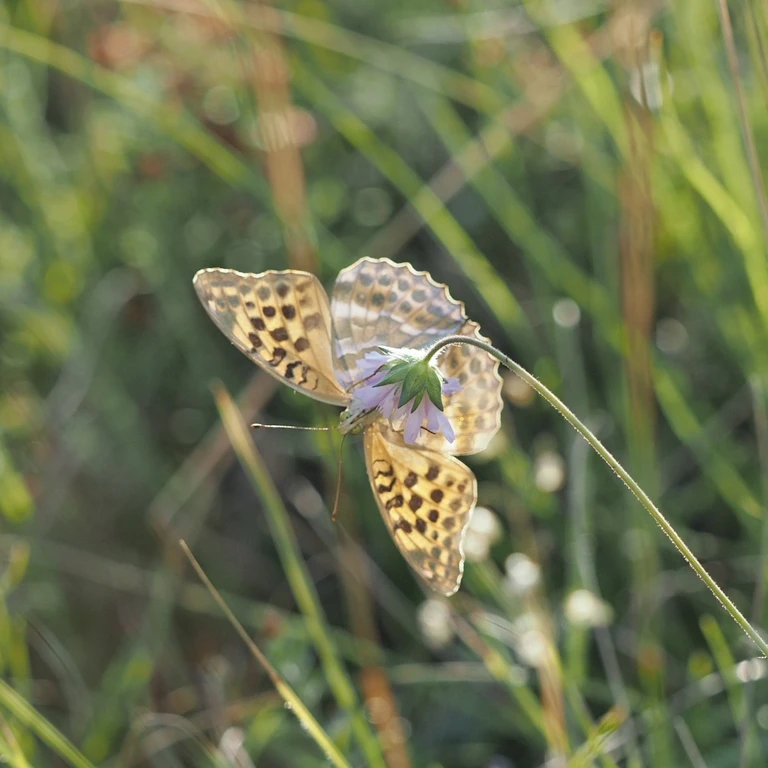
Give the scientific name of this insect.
Argynnis paphia
